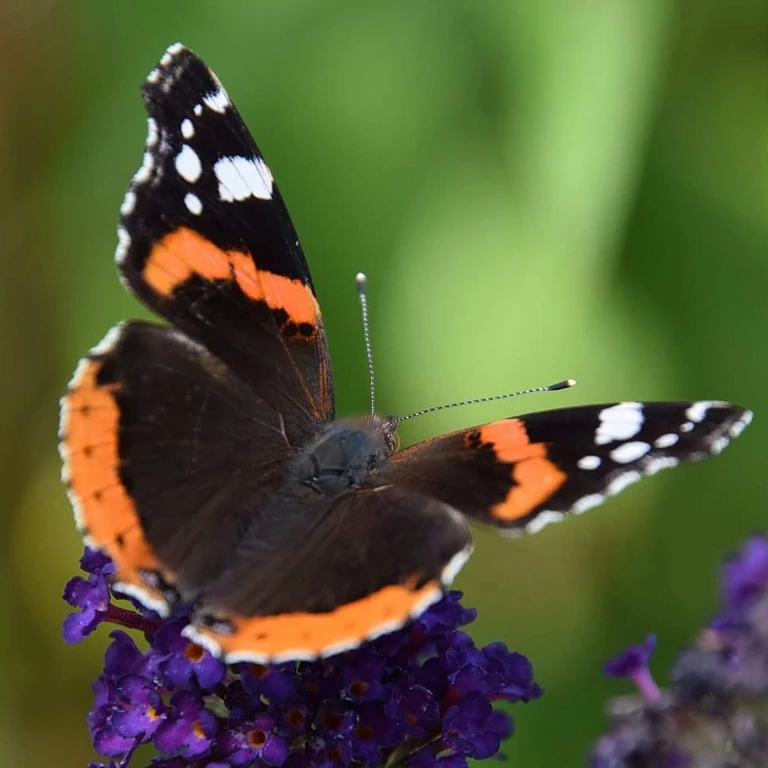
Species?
Vanessa atalanta
